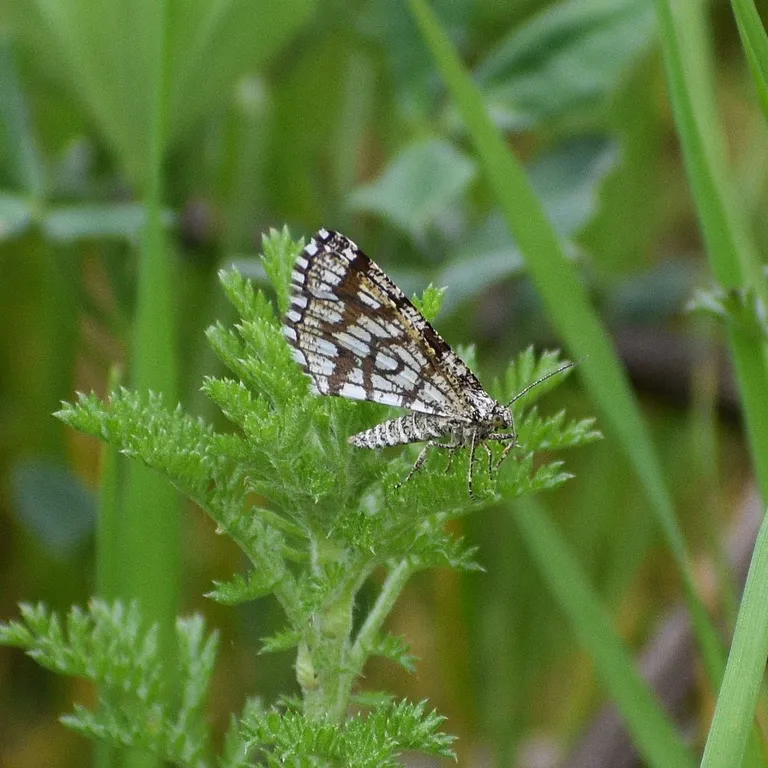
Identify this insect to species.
Chiasmia clathrata
